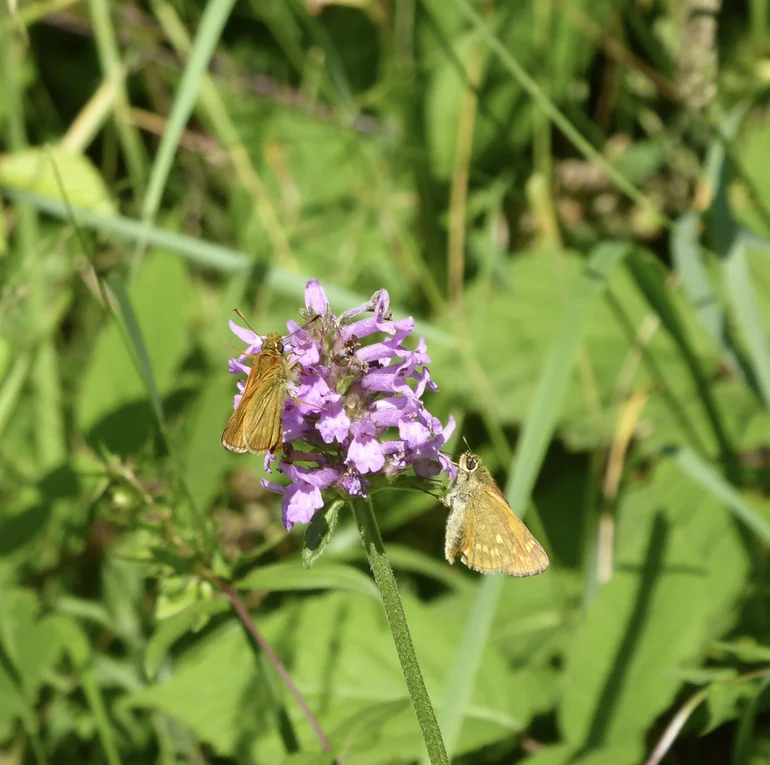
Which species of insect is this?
Ochlodes sylvanus (also Ochlodes venata)
